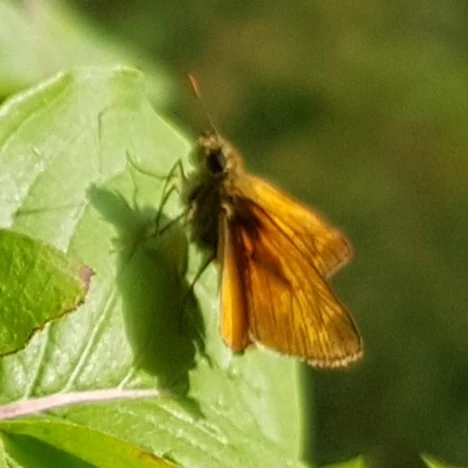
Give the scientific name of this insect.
Ochlodes sylvanus (also Ochlodes venata)
